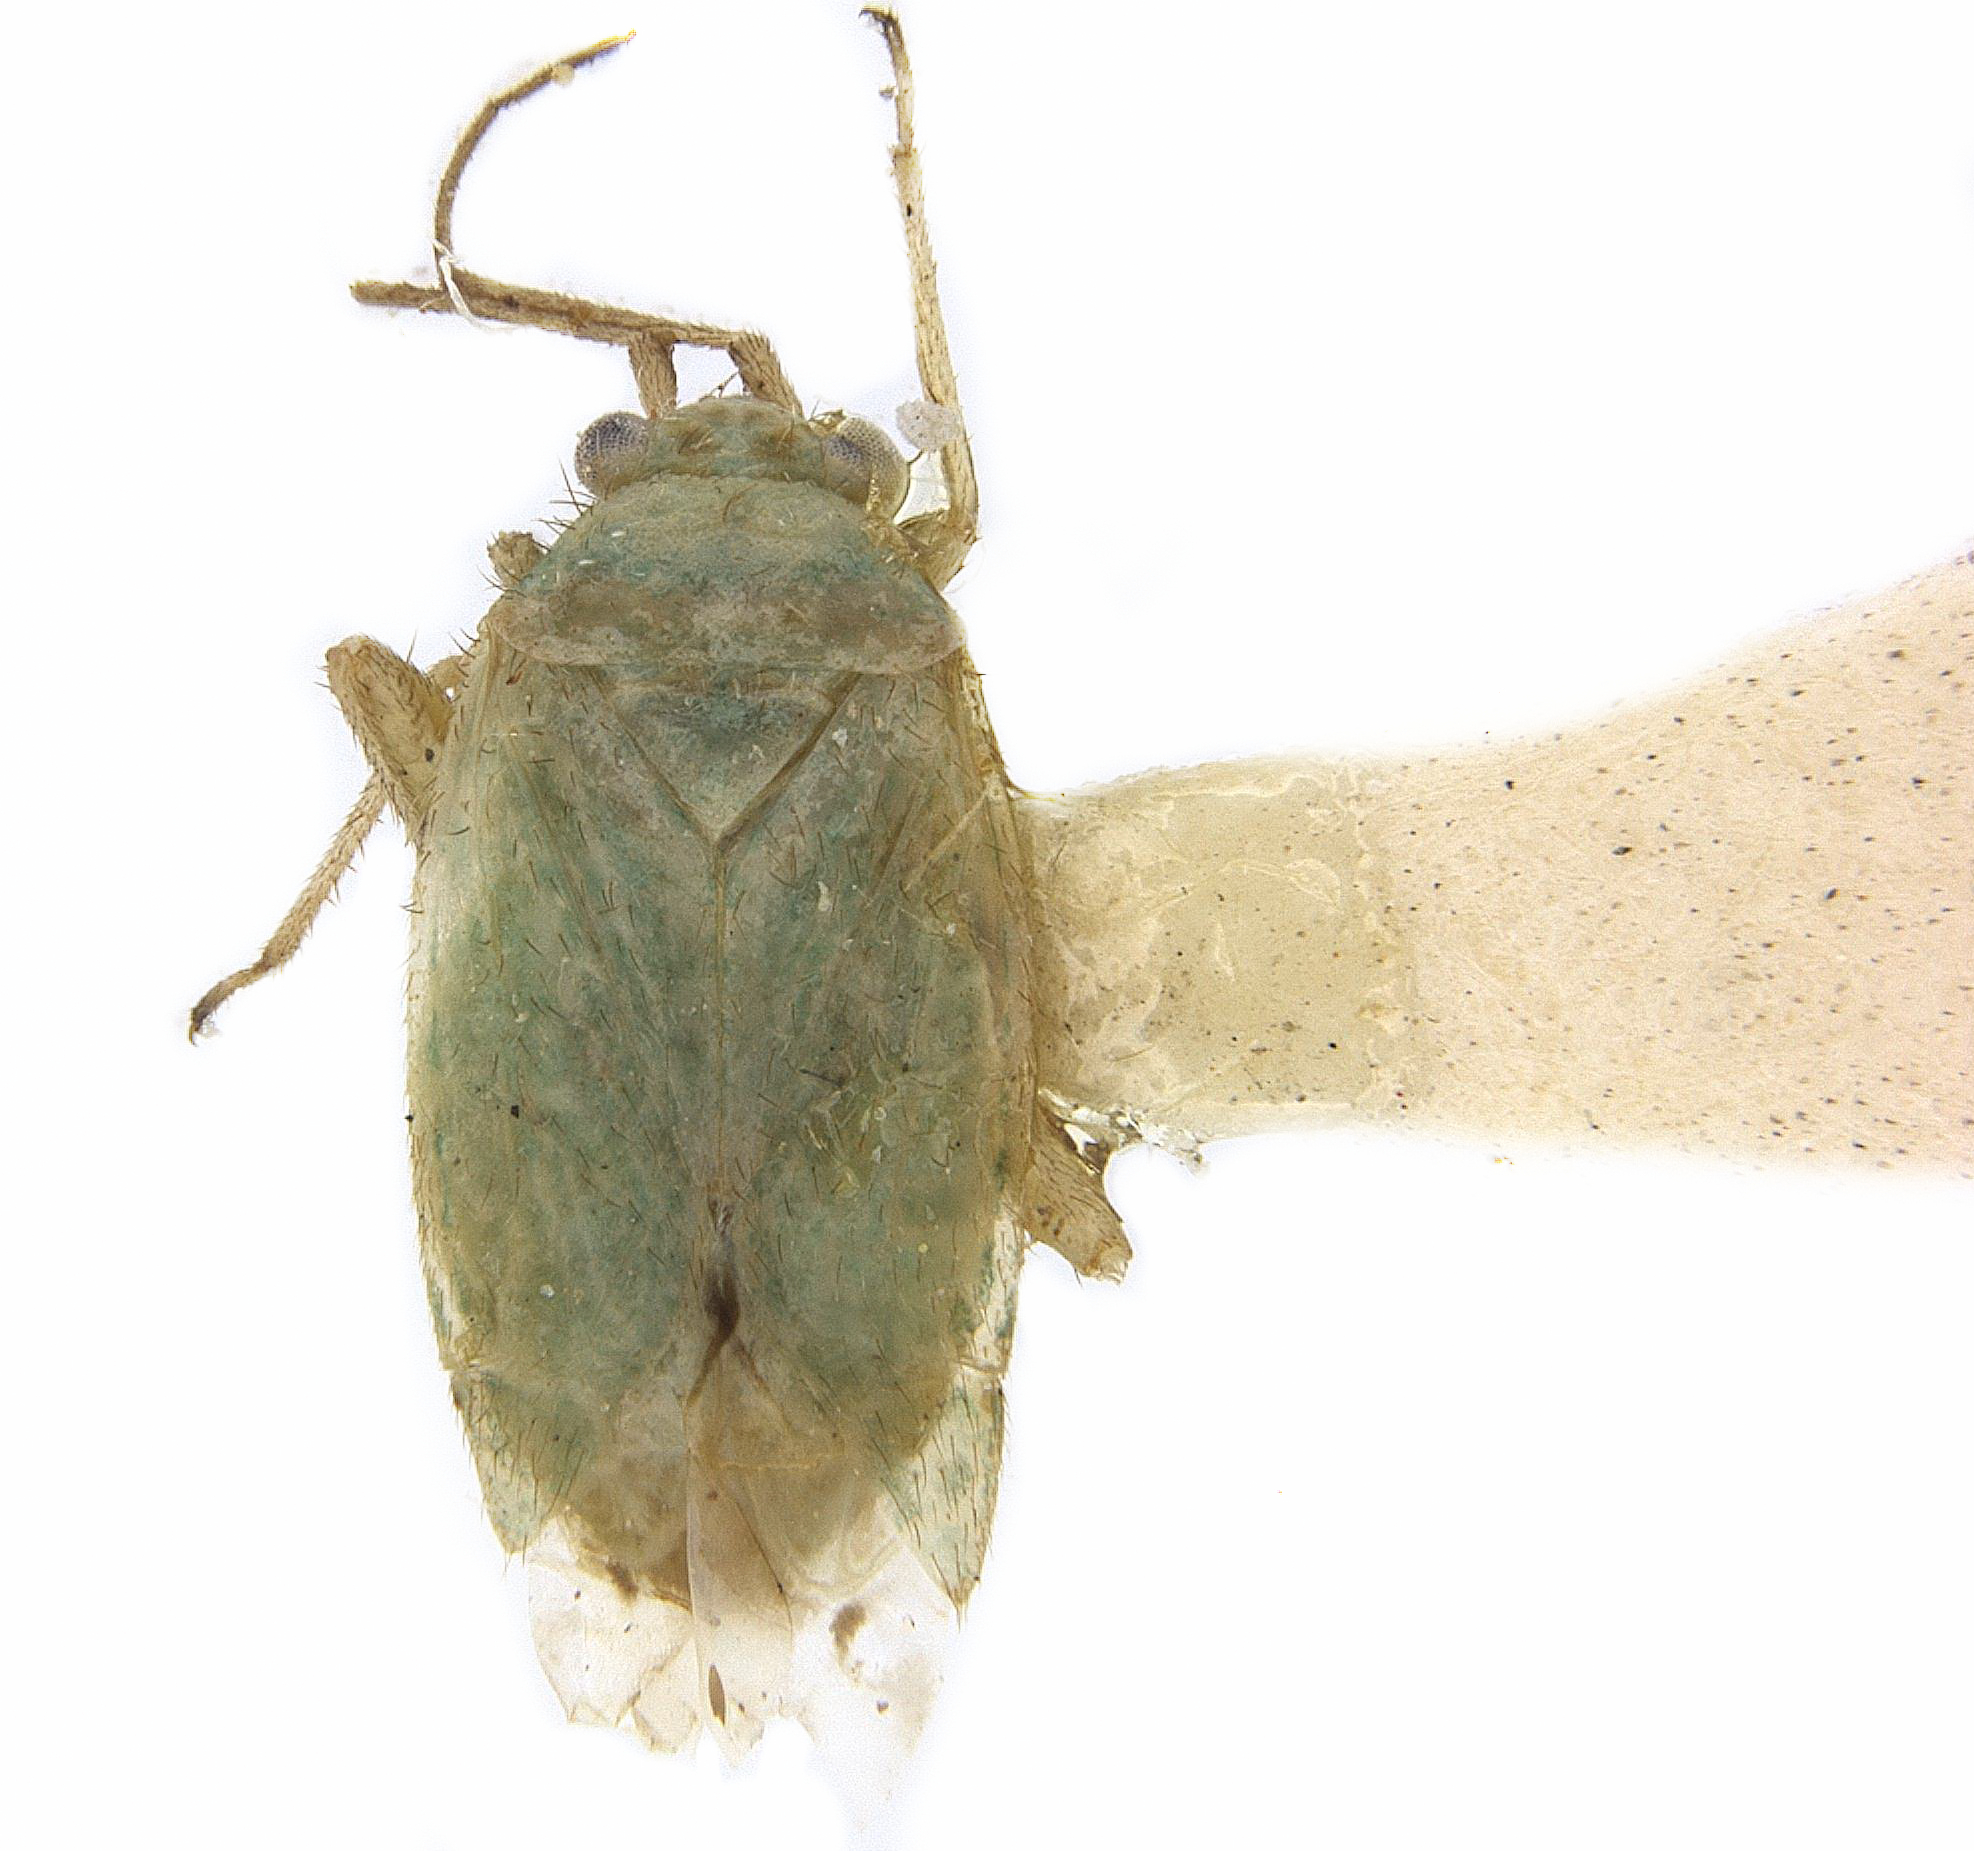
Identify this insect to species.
Chileria pamparum
